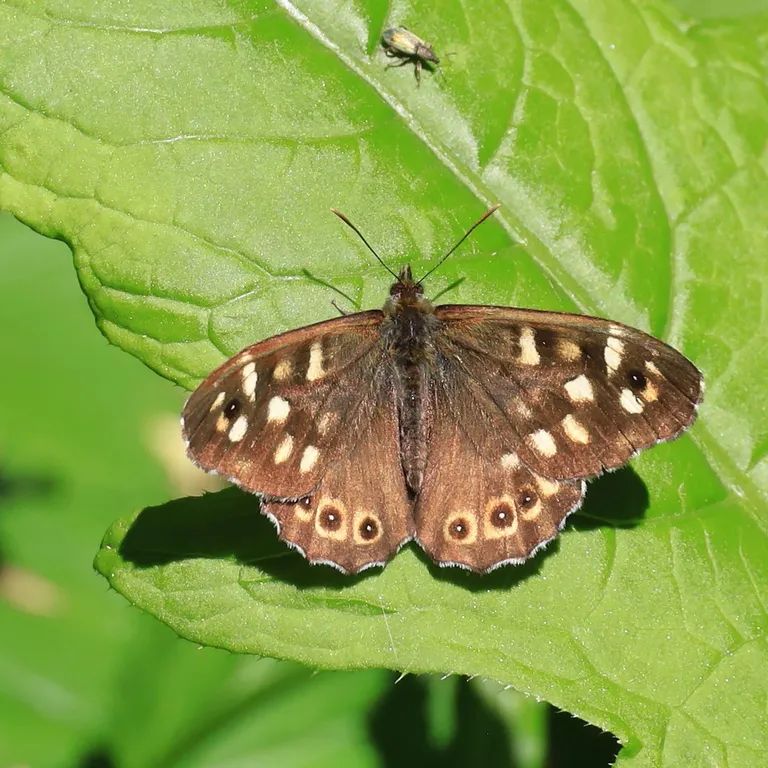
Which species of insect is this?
Pararge aegeria
